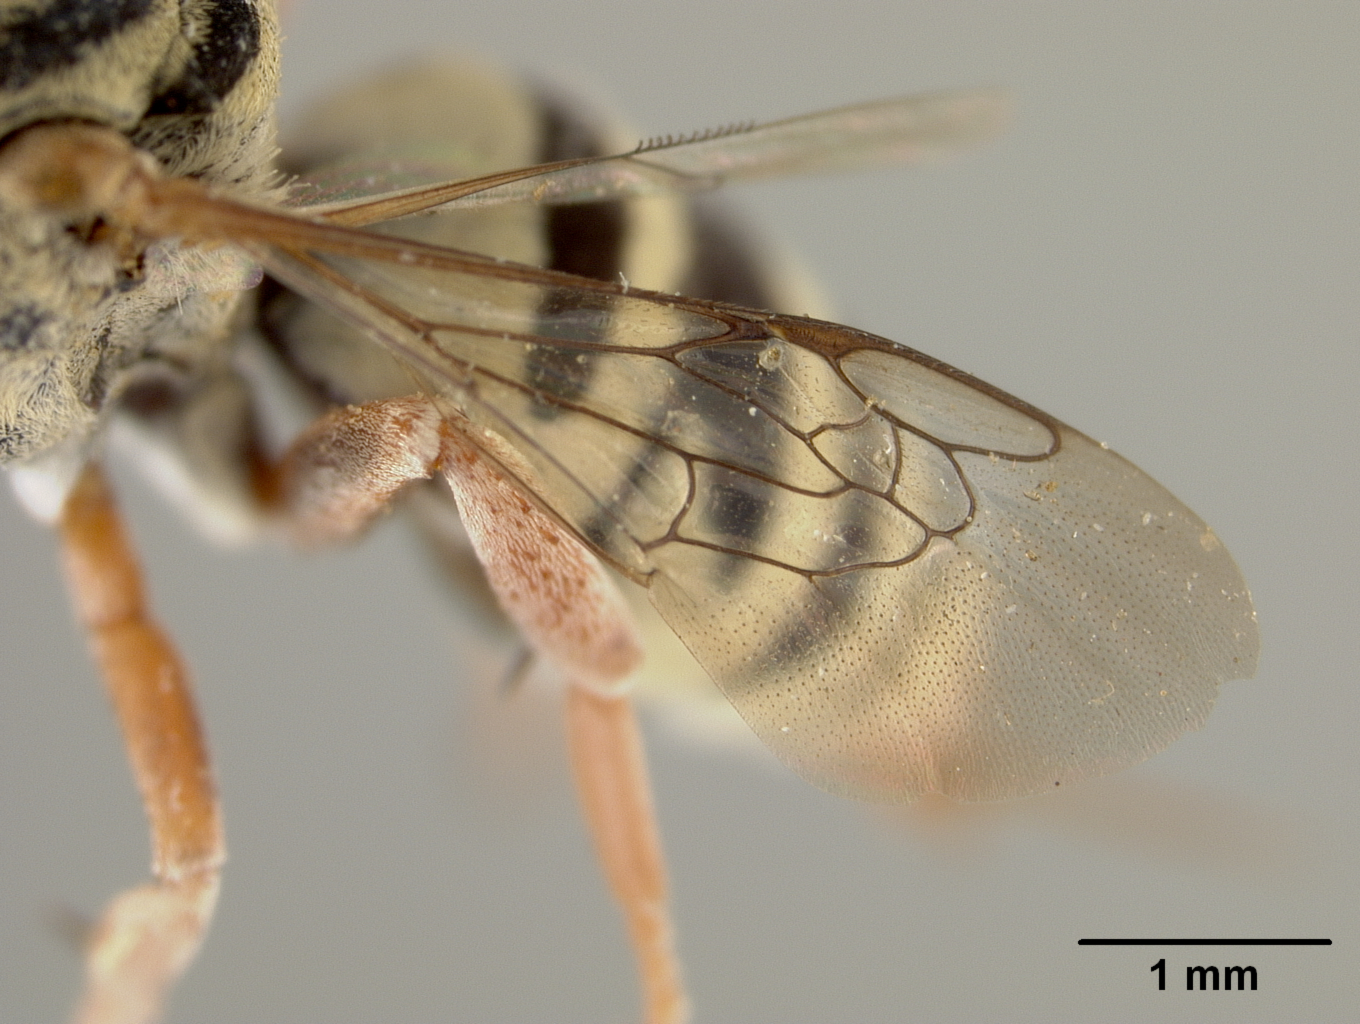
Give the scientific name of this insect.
Triepeolus ancoratus
